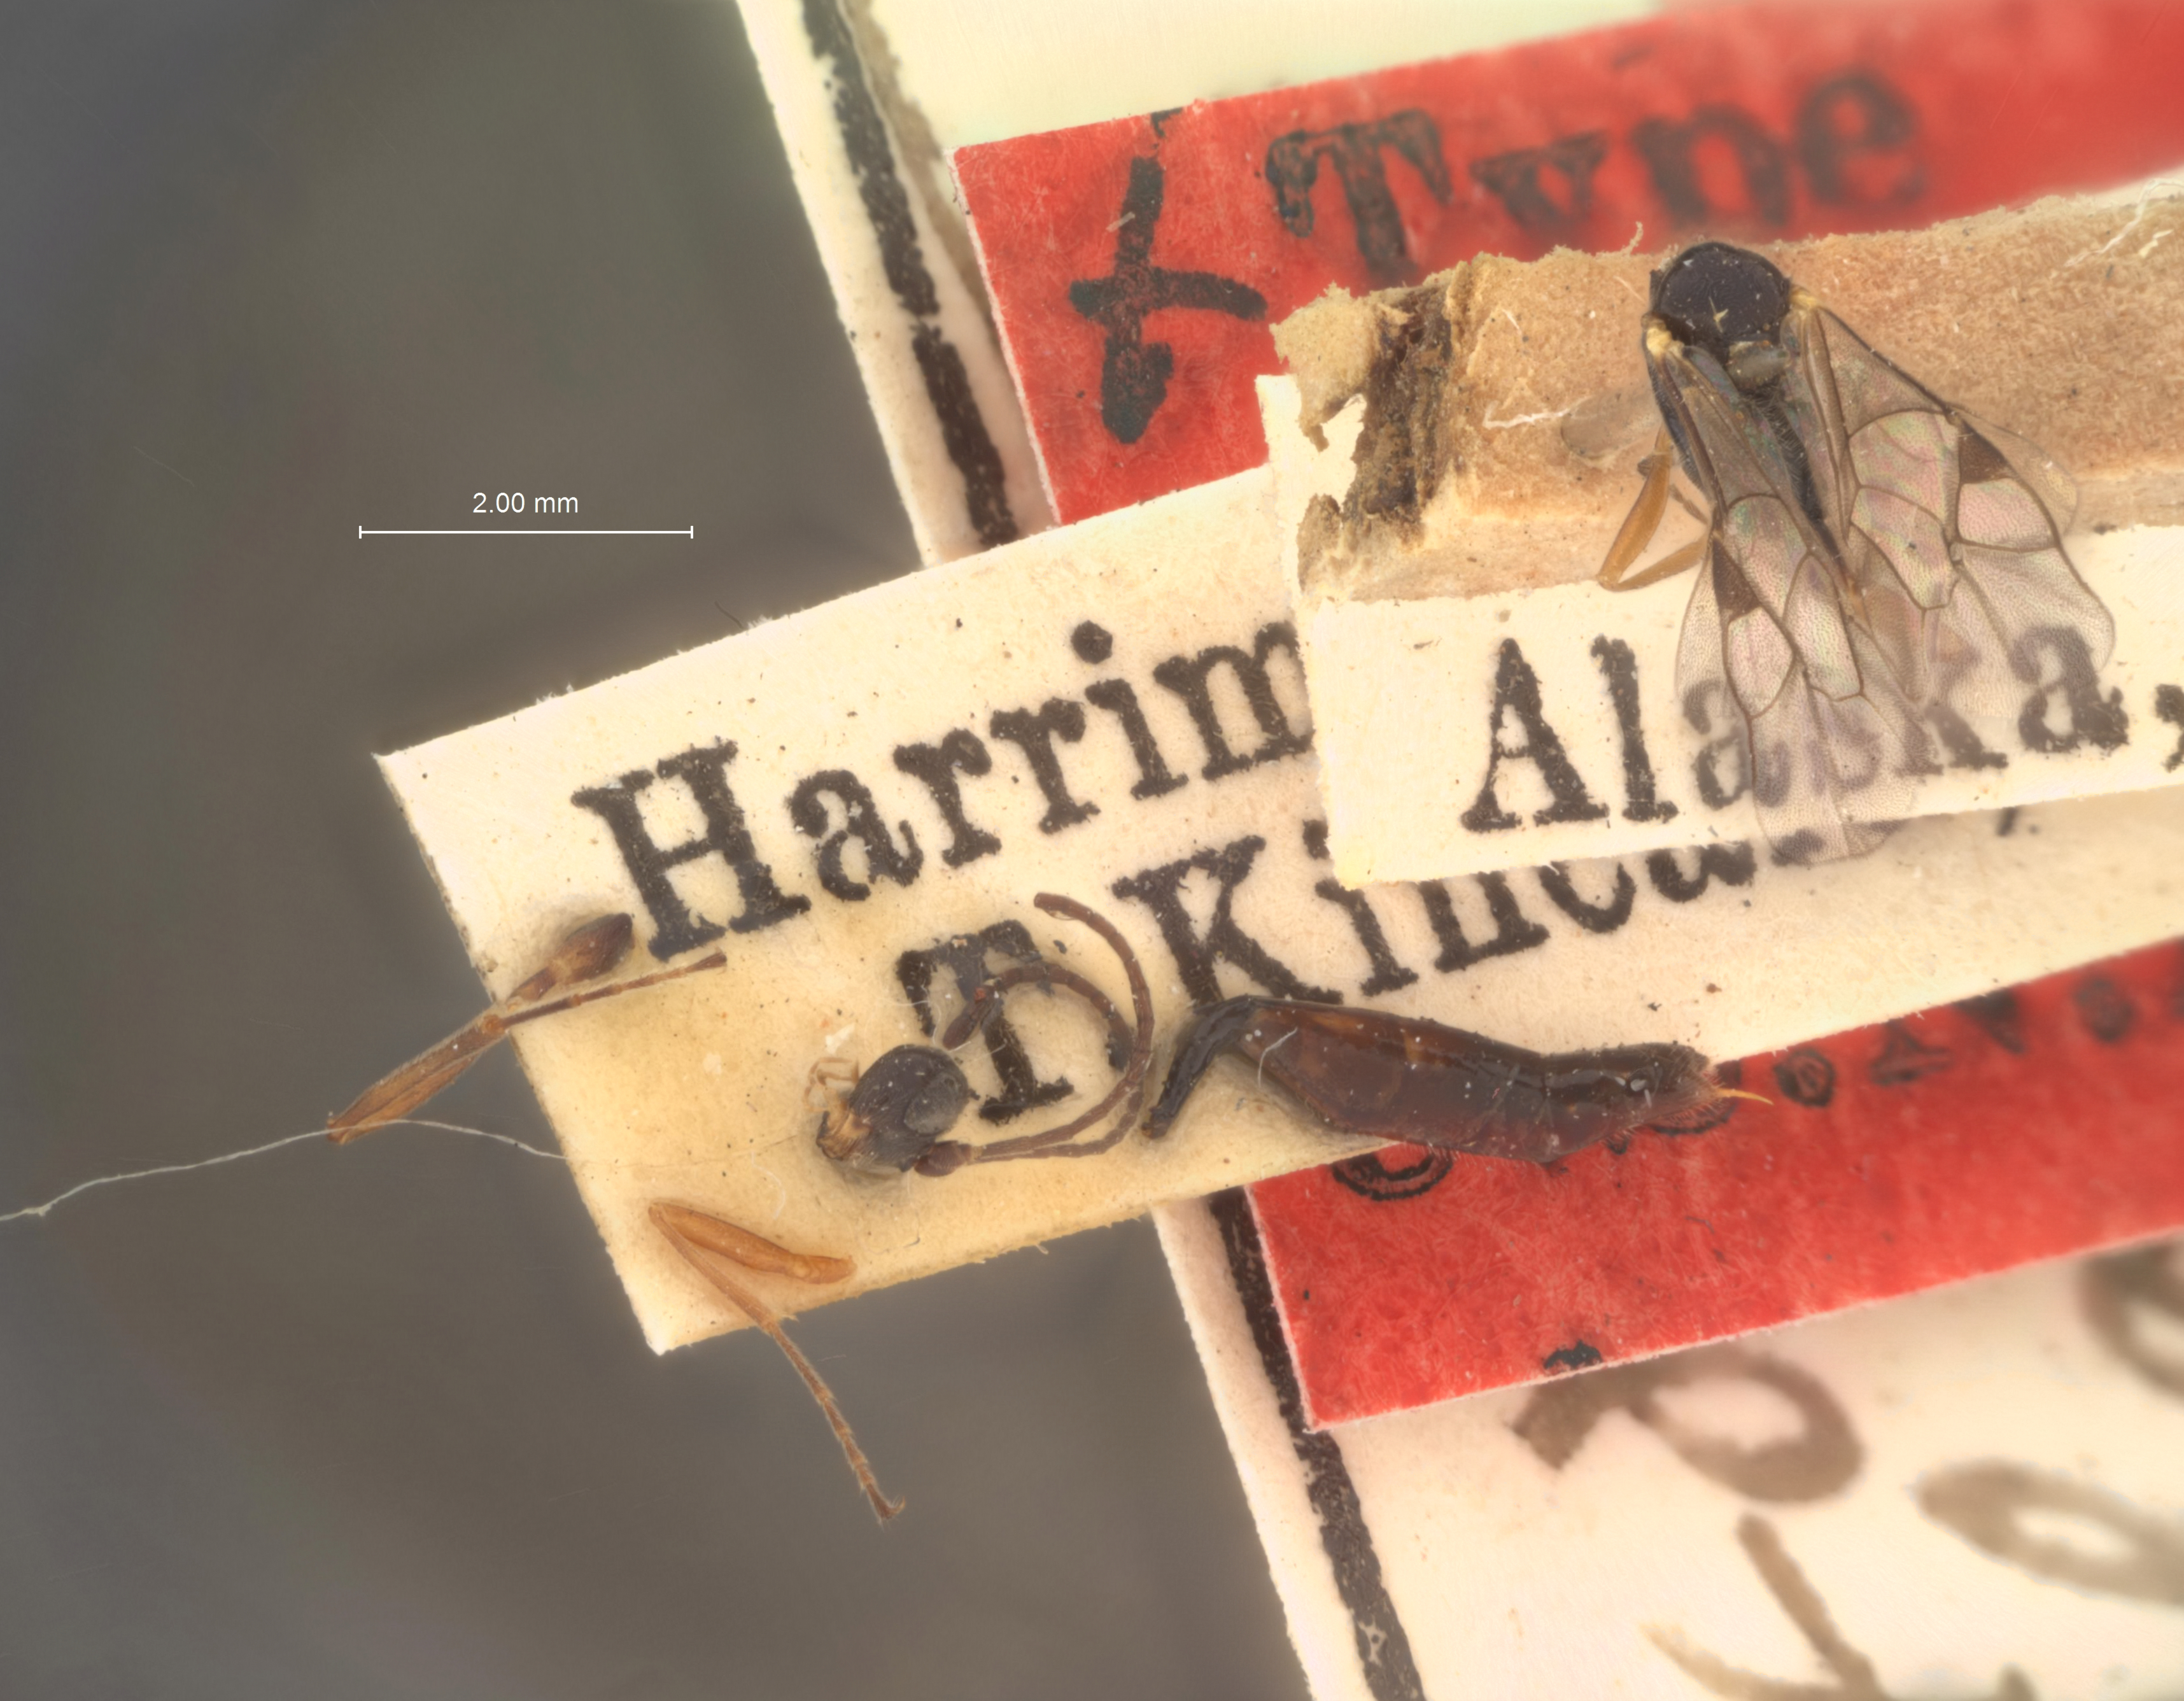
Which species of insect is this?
Exolytus alaskensis
